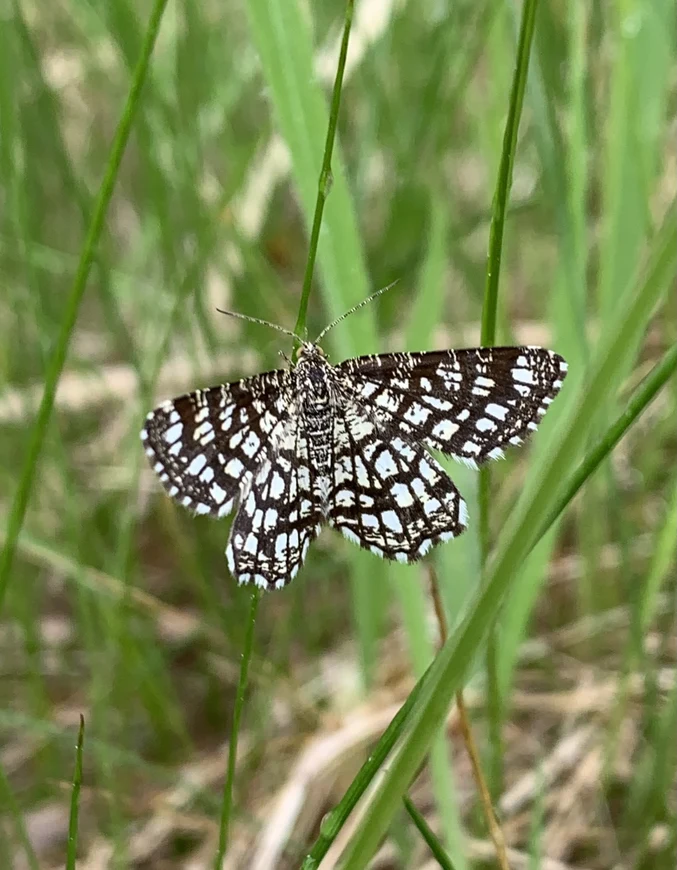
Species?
Chiasmia clathrata
